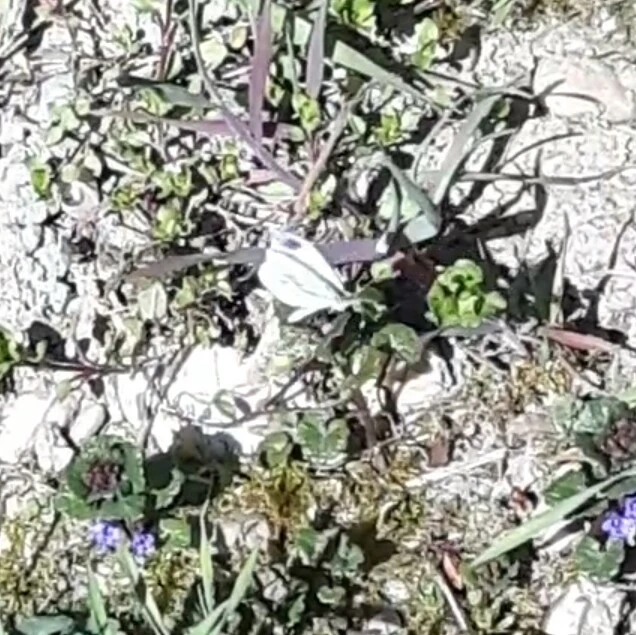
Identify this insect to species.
Leptidea sinapis/juvernica
